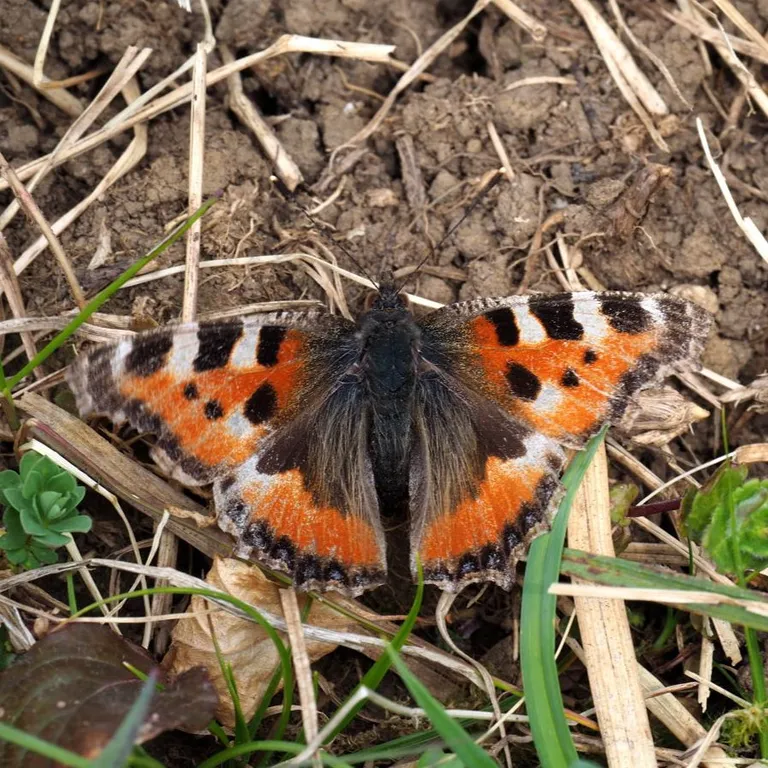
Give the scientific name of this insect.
Aglais urticae
